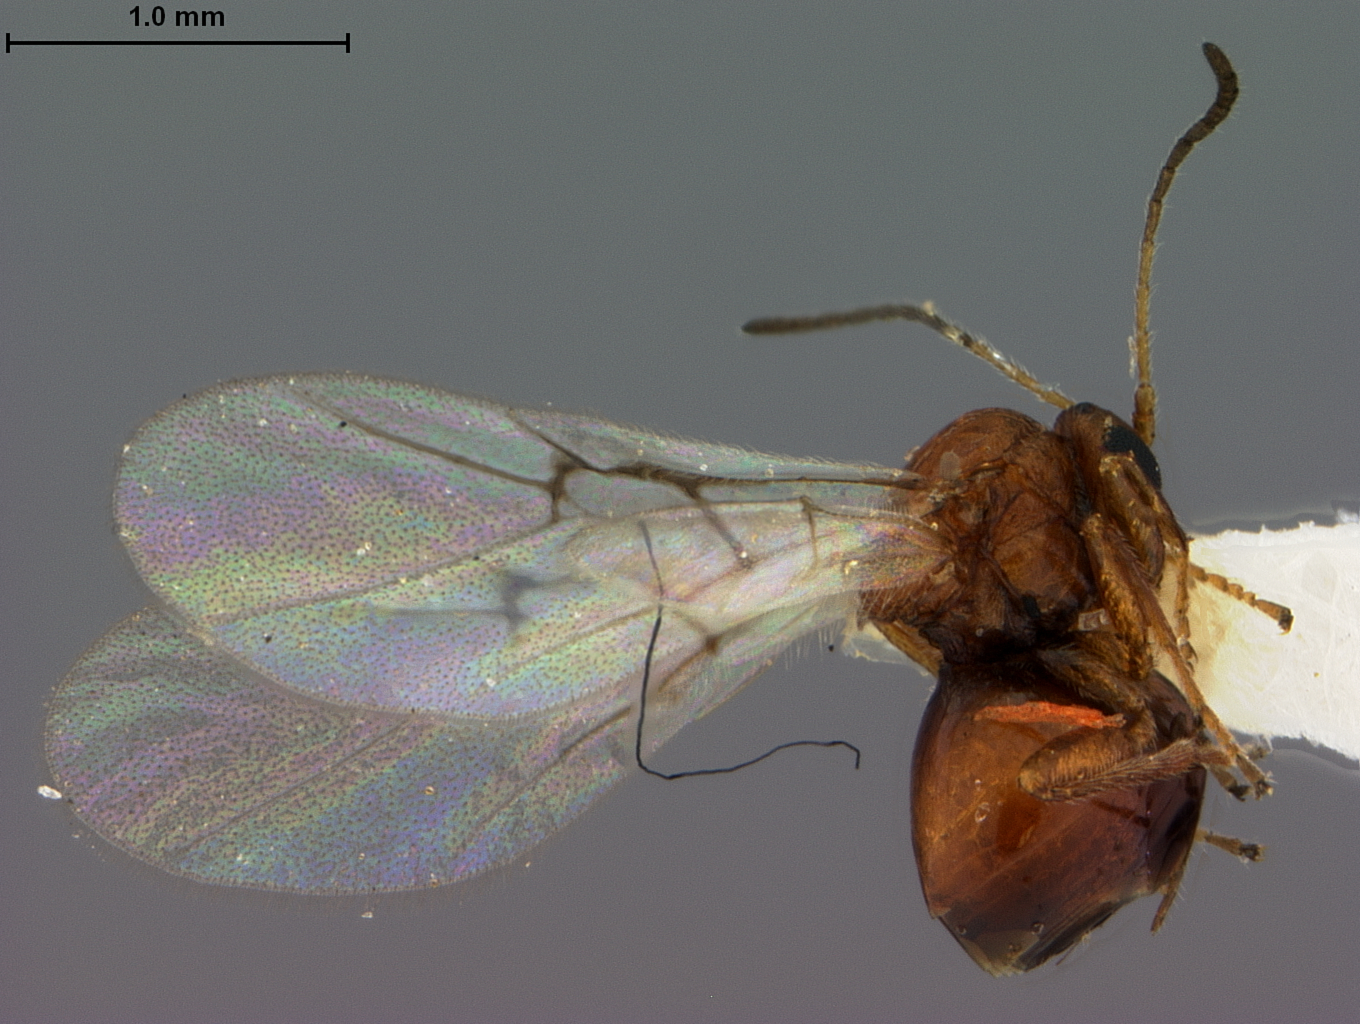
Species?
Andricus stellulus
